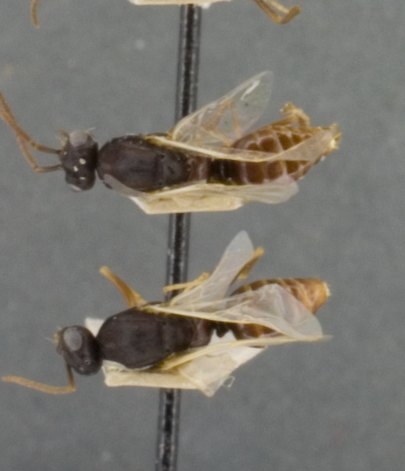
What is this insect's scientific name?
Polyergus lucidus
